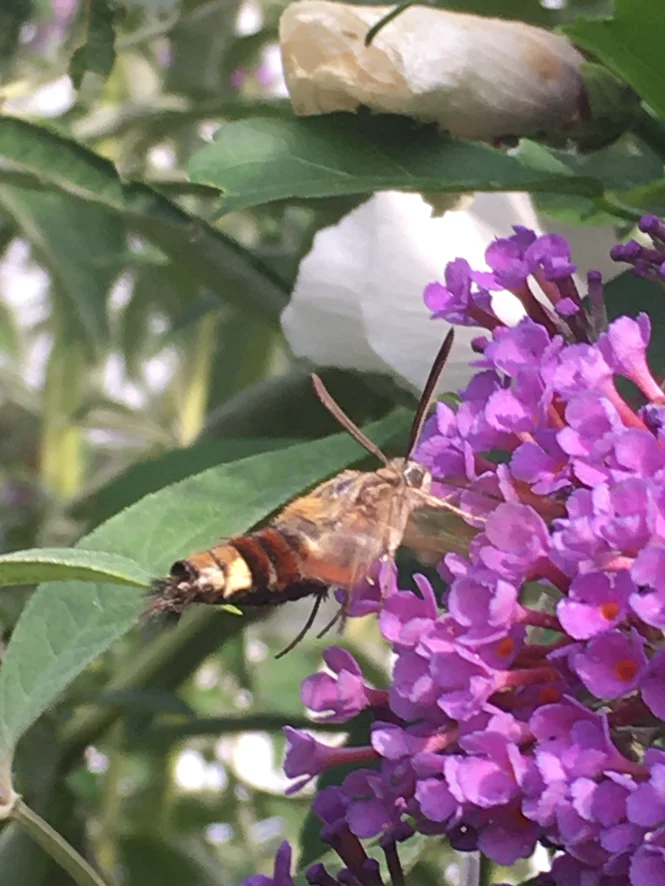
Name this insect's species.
Hemaris fuciformis
